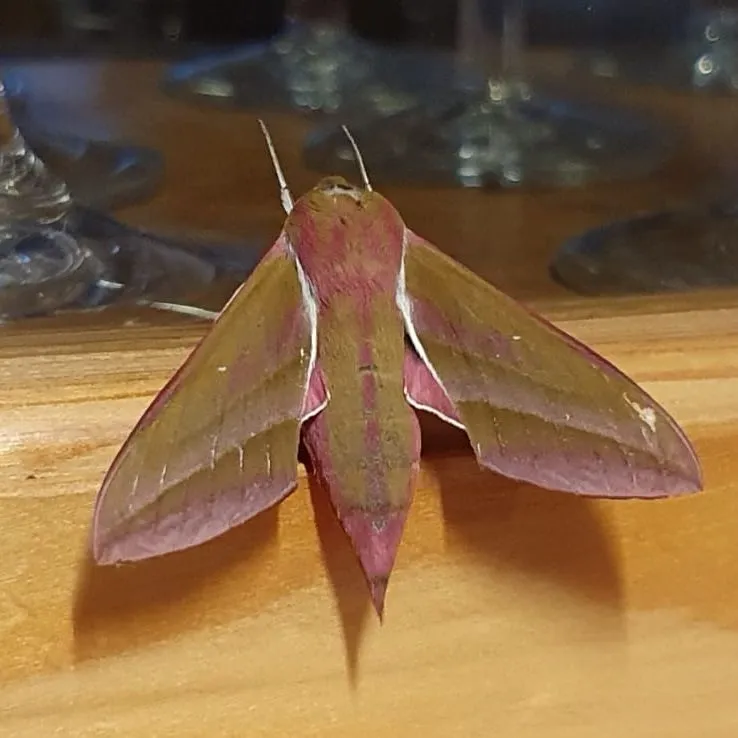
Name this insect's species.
Deilephila elpenor
